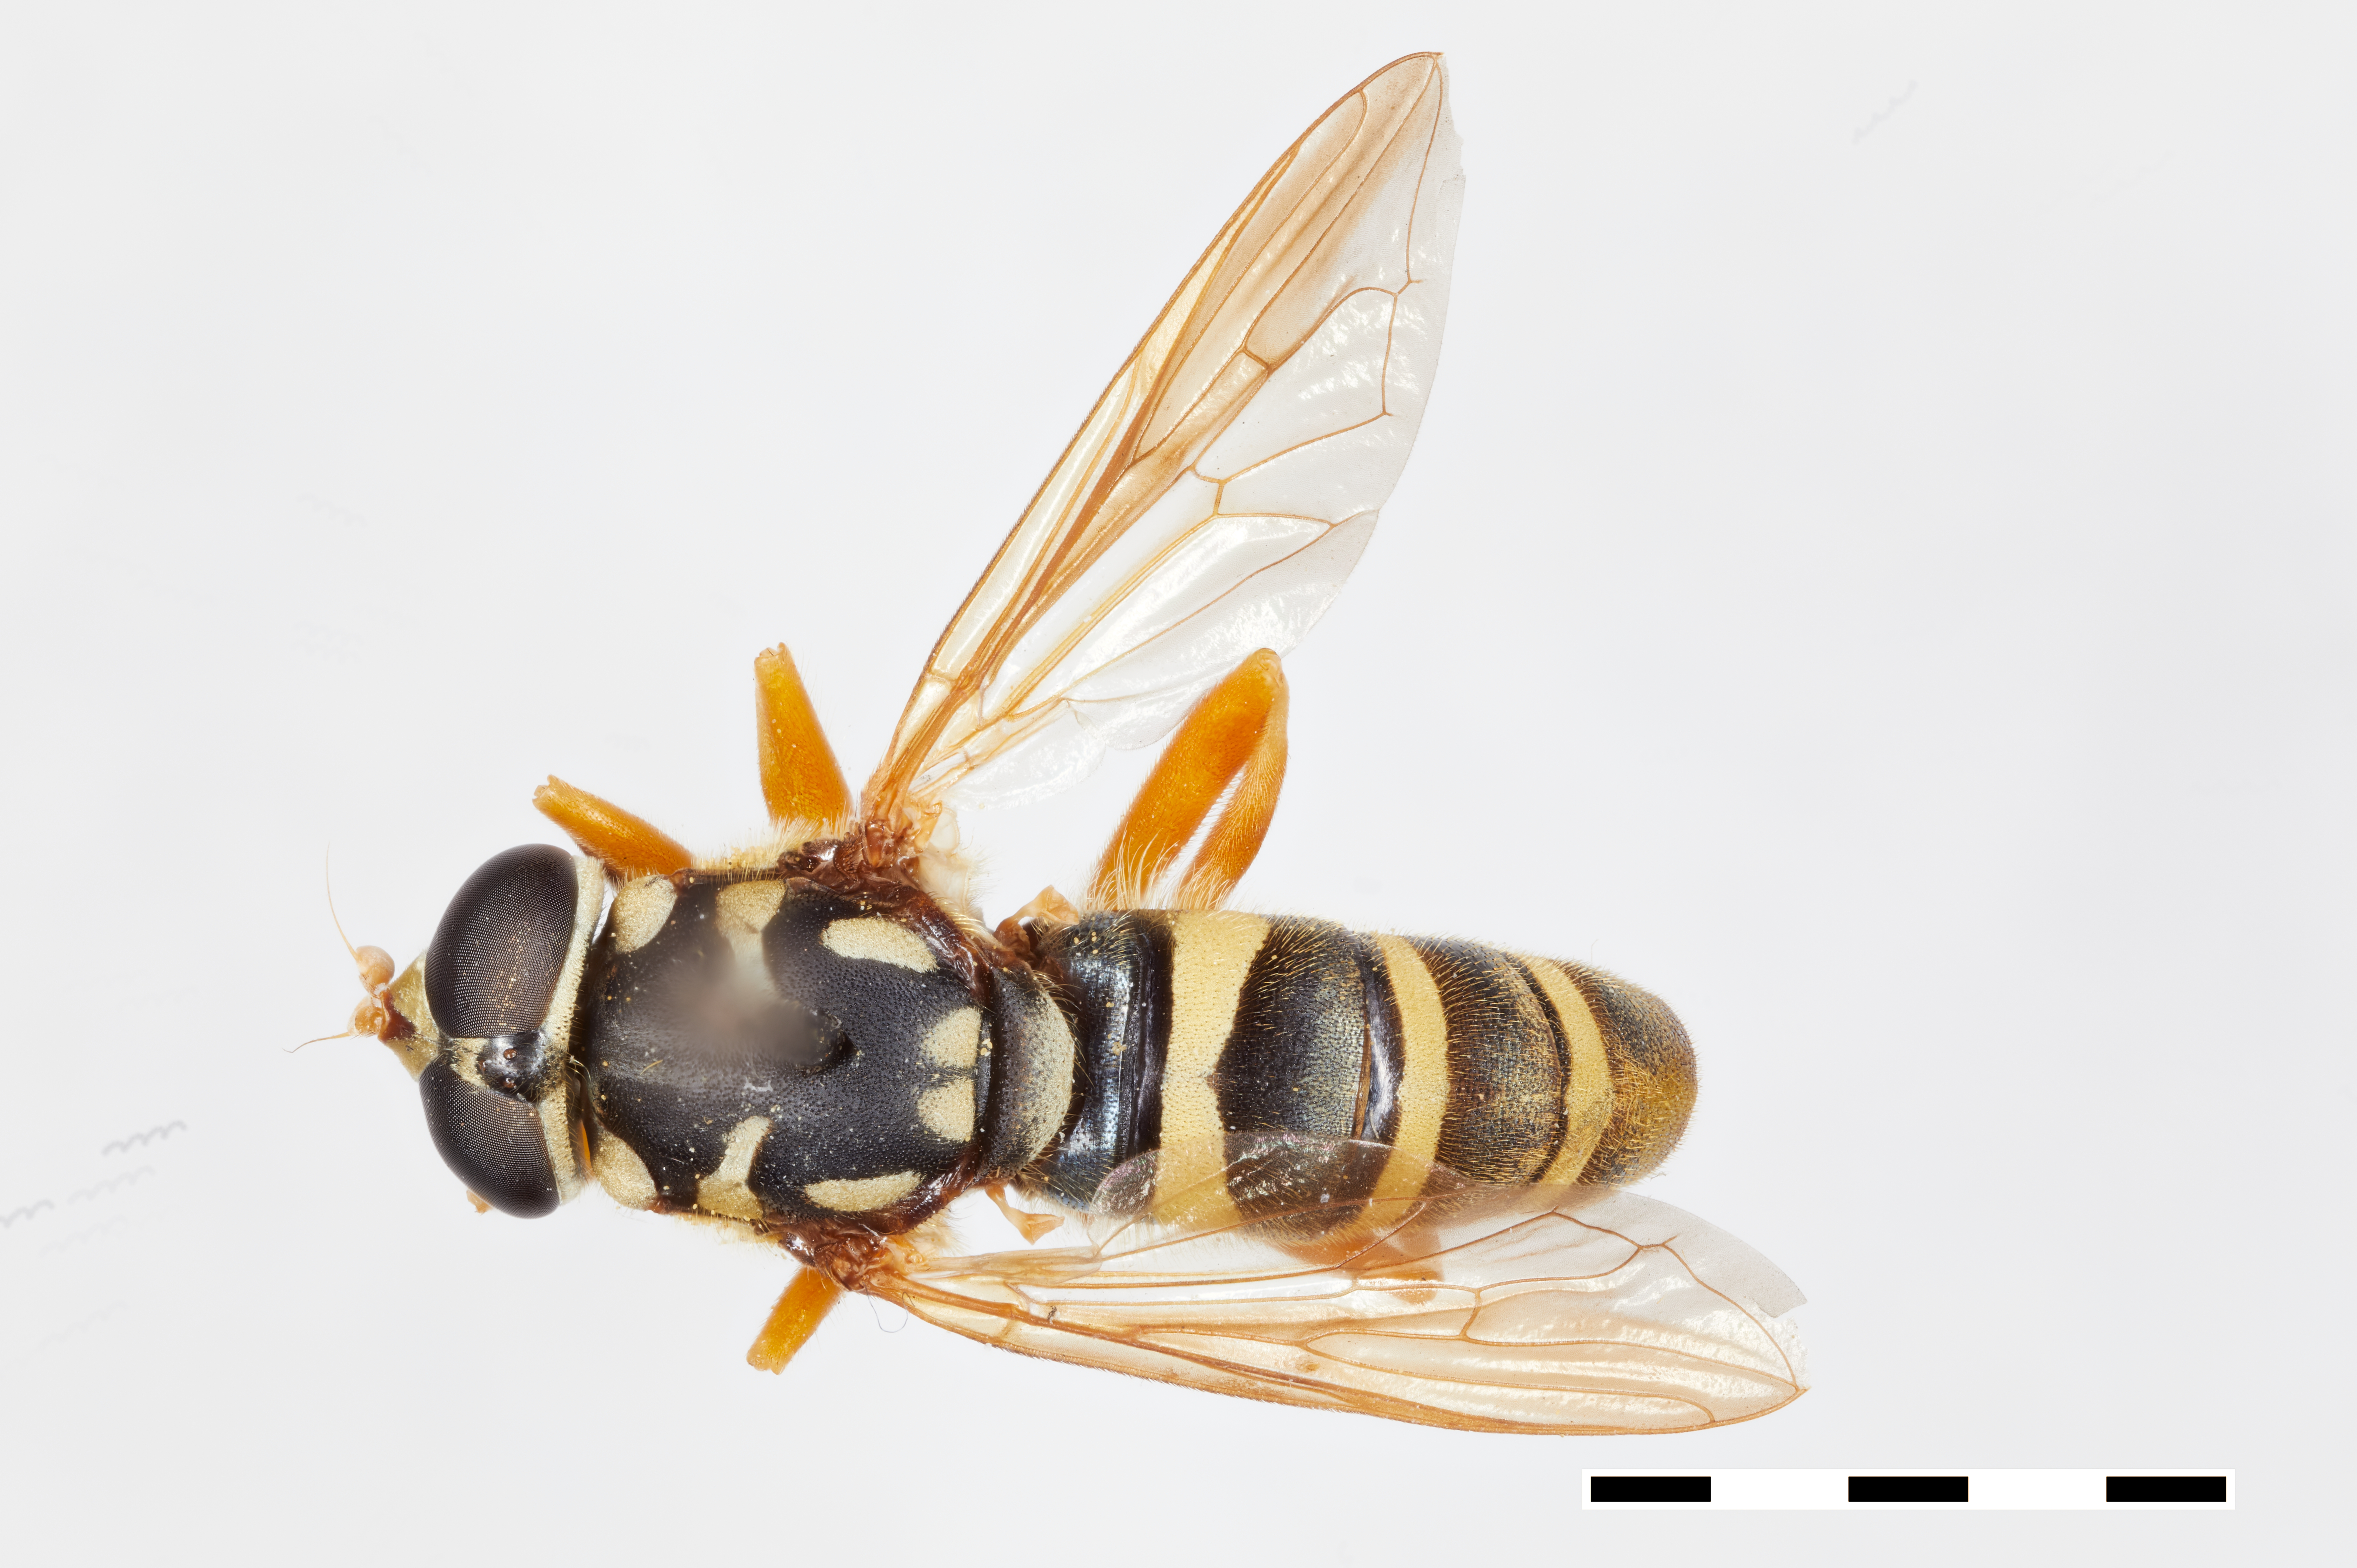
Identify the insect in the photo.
Temnostoma greenei
